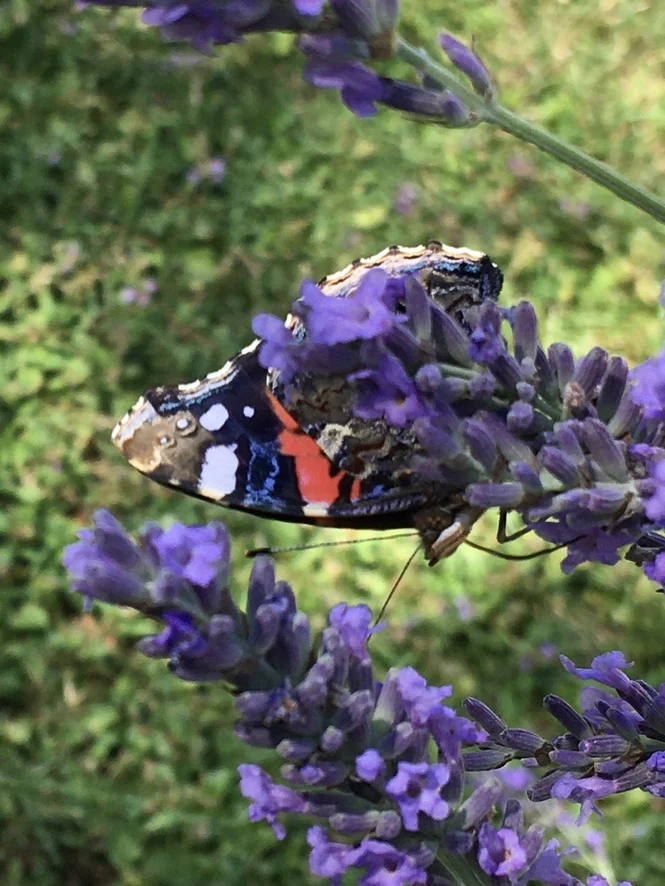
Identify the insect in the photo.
Vanessa atalanta
